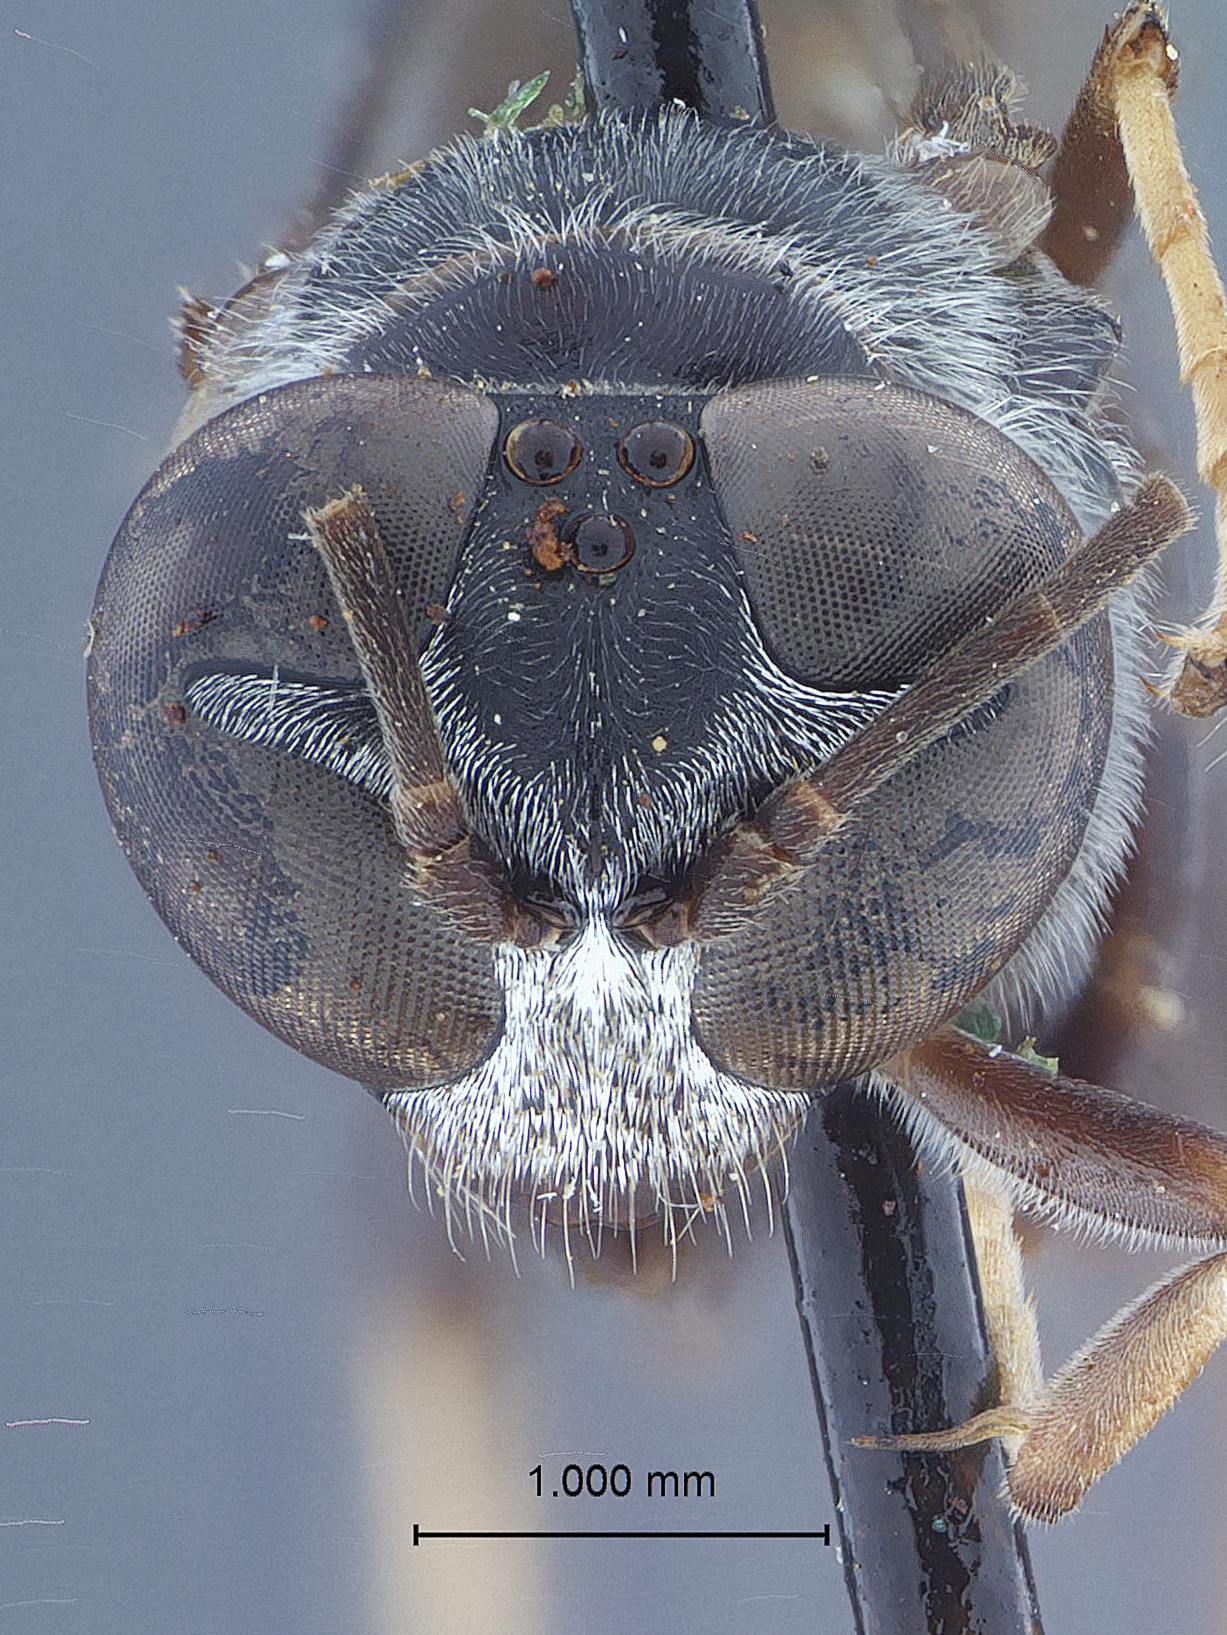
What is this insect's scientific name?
Trypoxylon compluvium
